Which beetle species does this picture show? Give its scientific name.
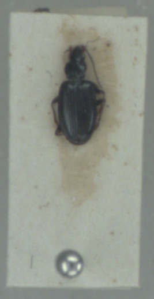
Bembidion atrocaeruleum
